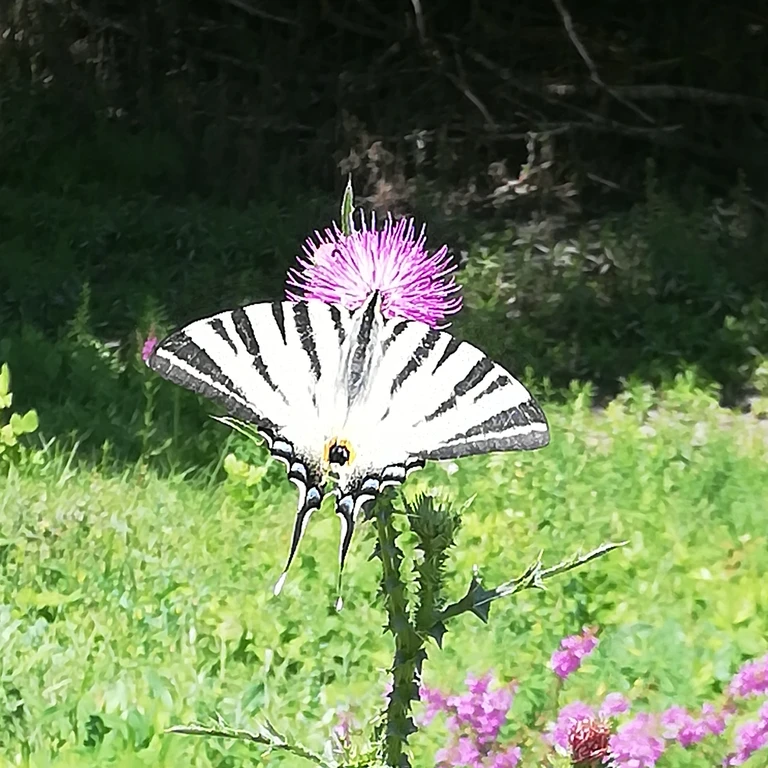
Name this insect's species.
Iphiclides podalirius
